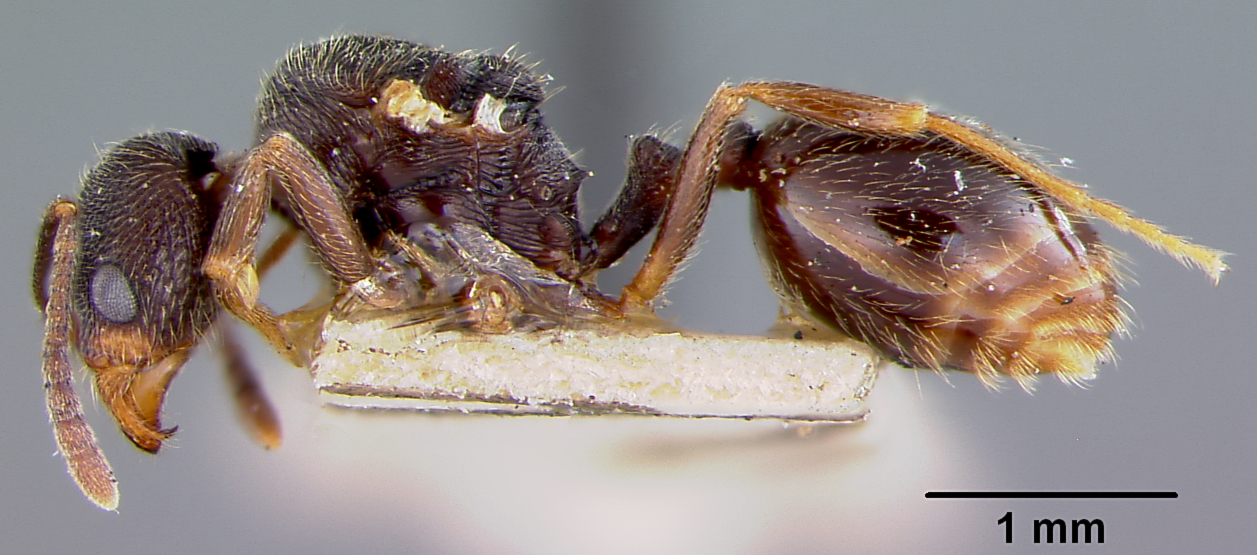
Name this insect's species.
Stenamma manni
